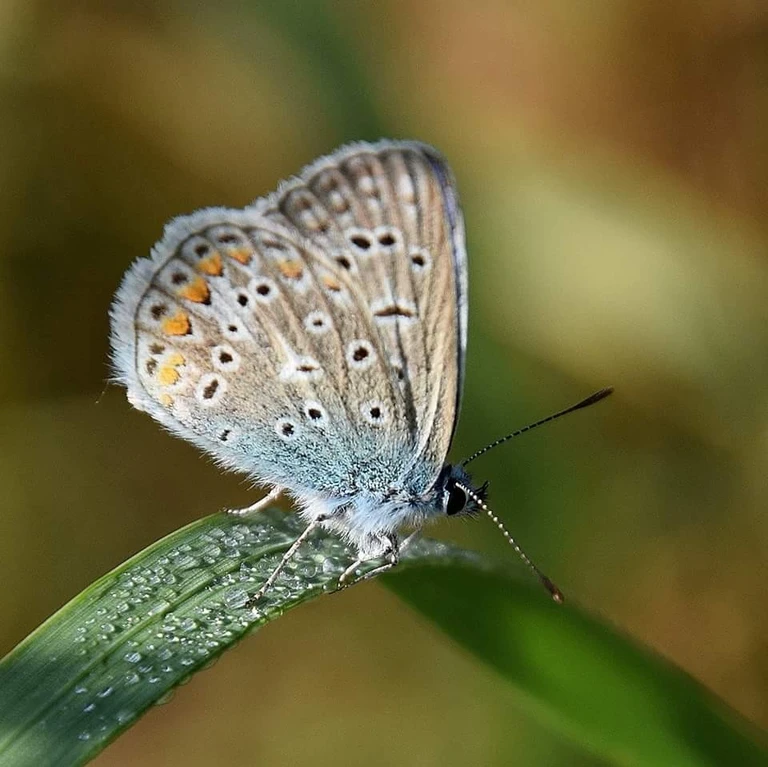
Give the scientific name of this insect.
Polyommatus icarus
